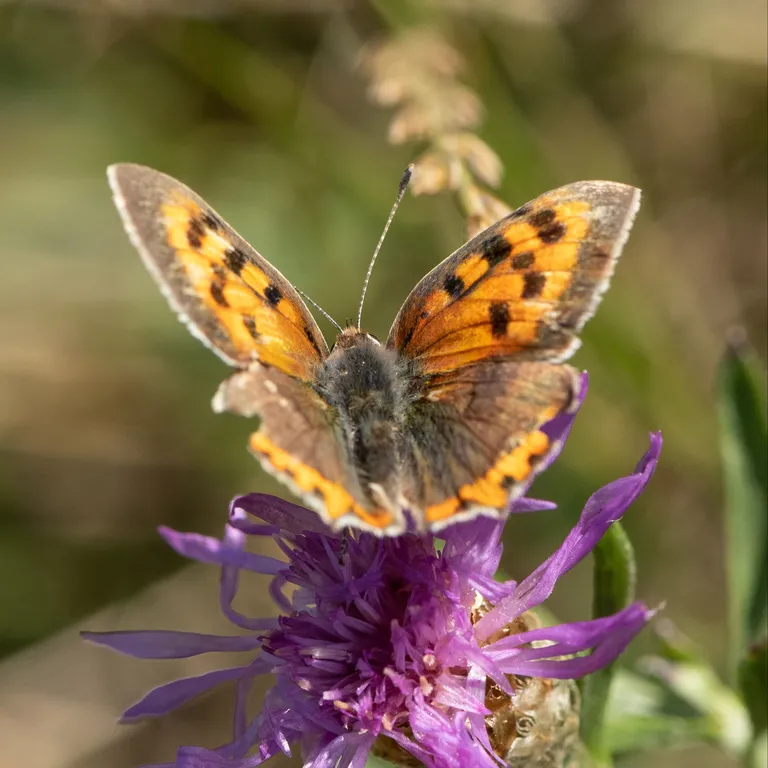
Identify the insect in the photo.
Lycaena phlaeas
